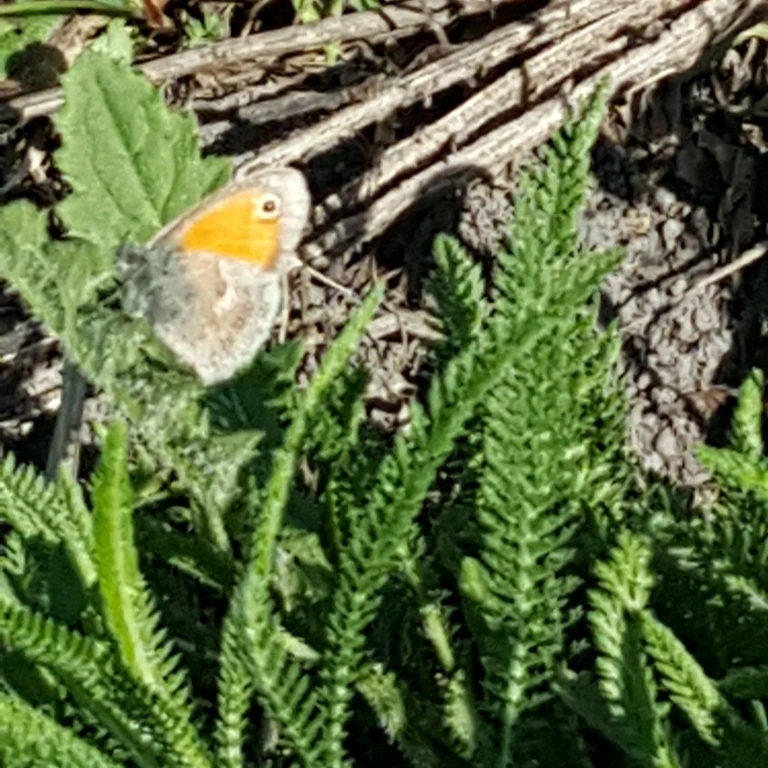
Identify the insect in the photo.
Coenonympha pamphilus
